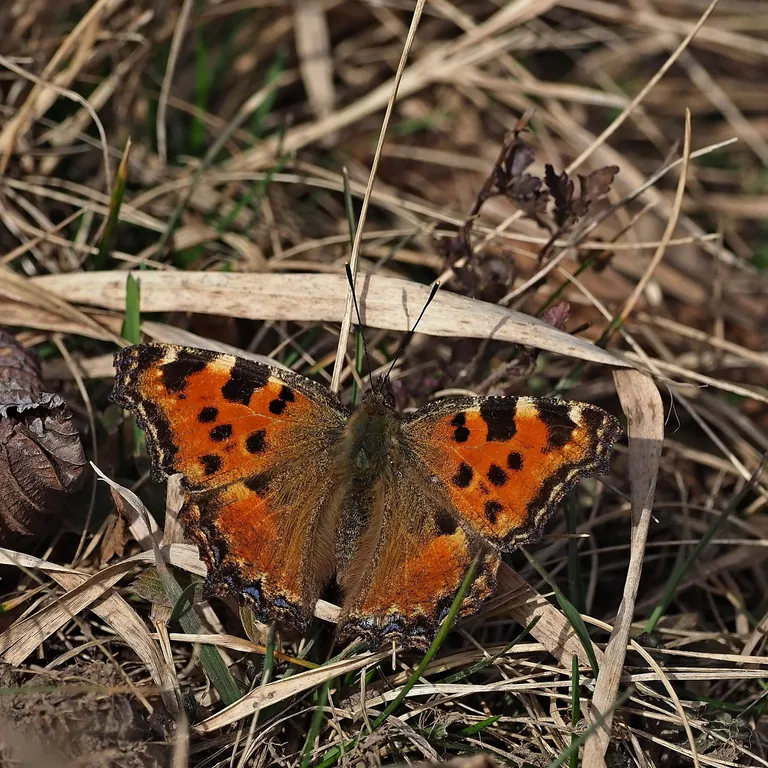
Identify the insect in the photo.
Nymphalis polychloros
